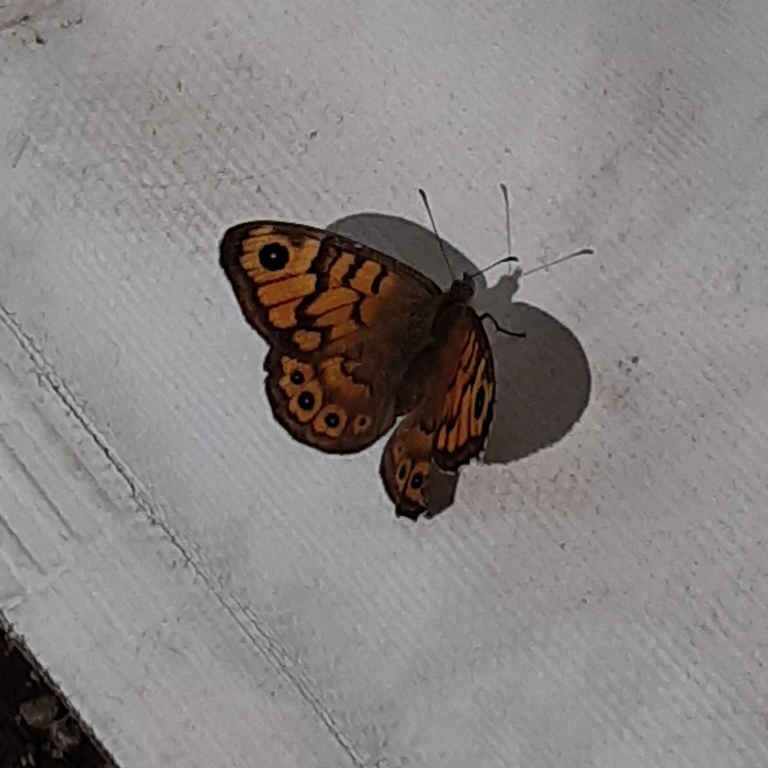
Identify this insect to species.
Lasiommata megera (also Pararge megera)
